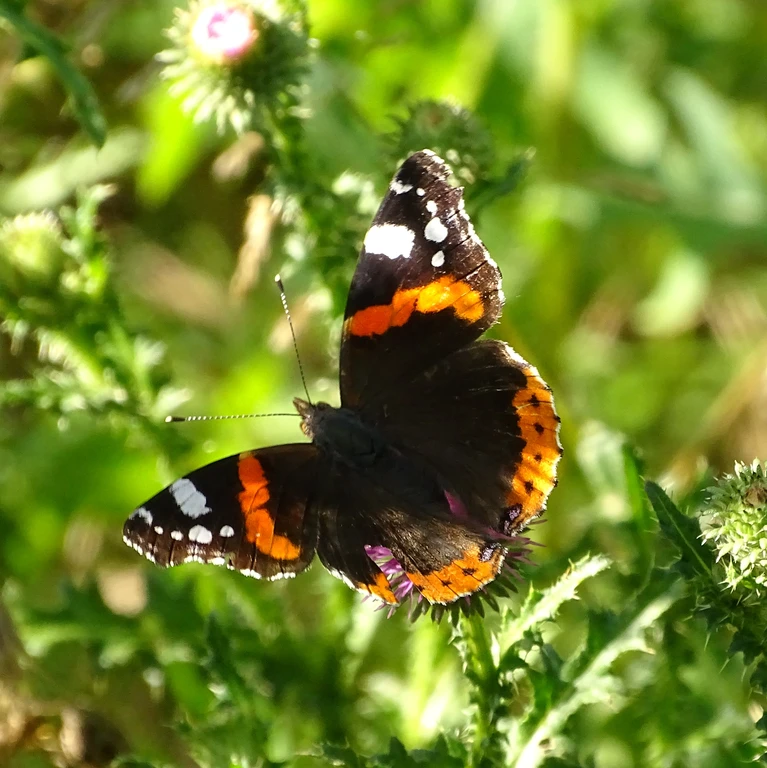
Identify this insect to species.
Vanessa atalanta
